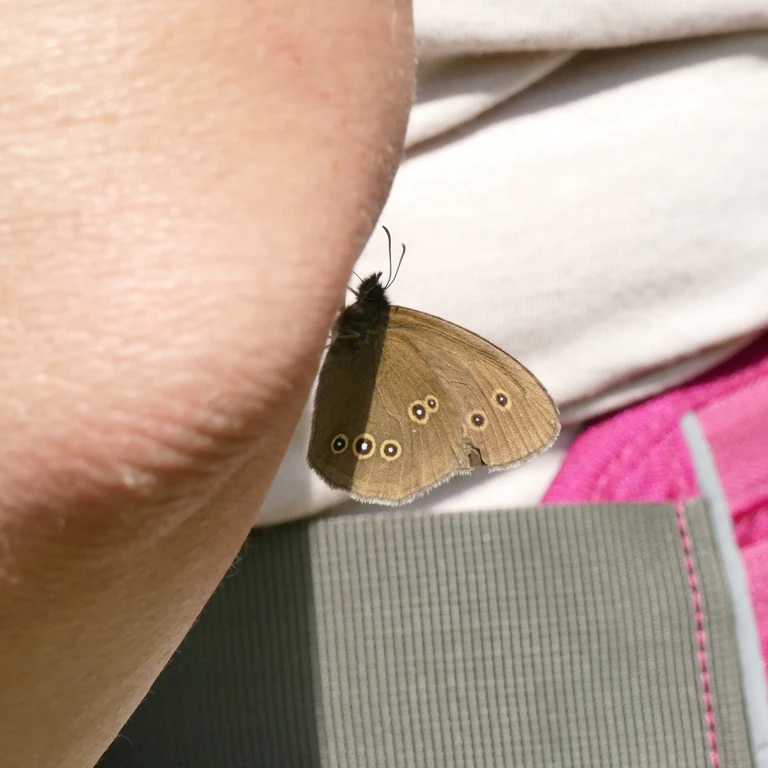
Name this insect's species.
Aphantopus hyperantus
